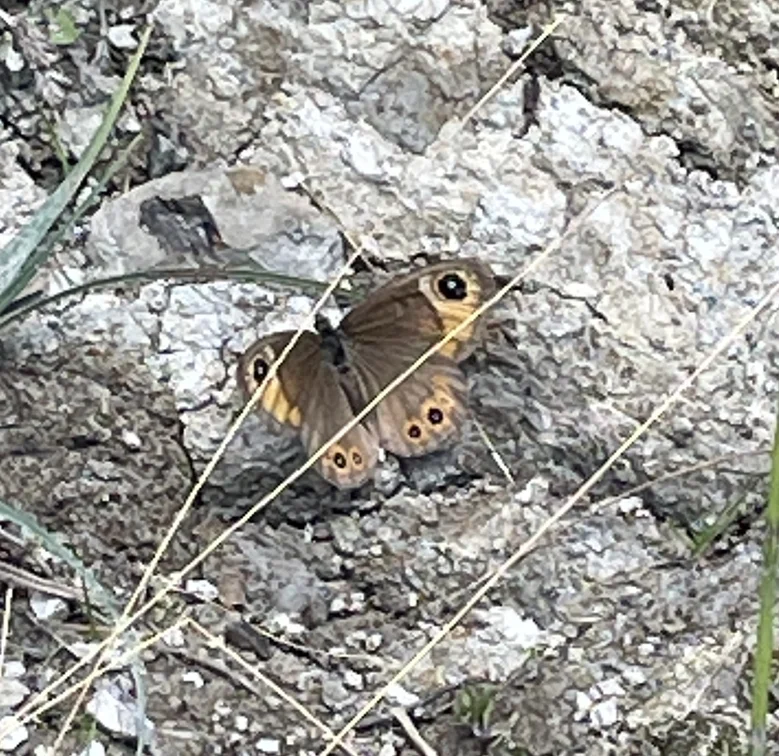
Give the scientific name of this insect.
Lasiommata maera (also Pararge maera)
